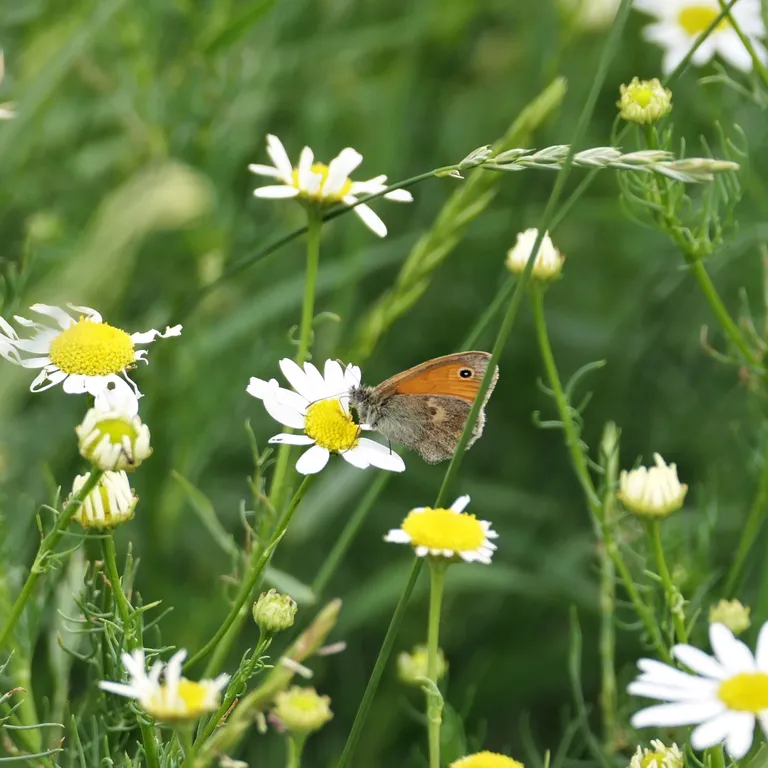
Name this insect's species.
Coenonympha pamphilus
